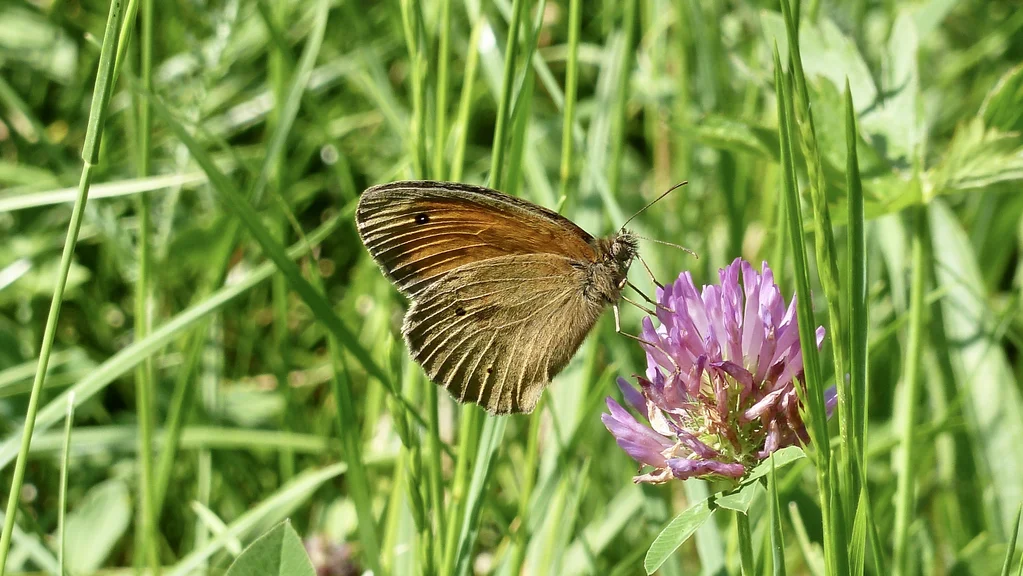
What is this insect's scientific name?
Maniola jurtina
